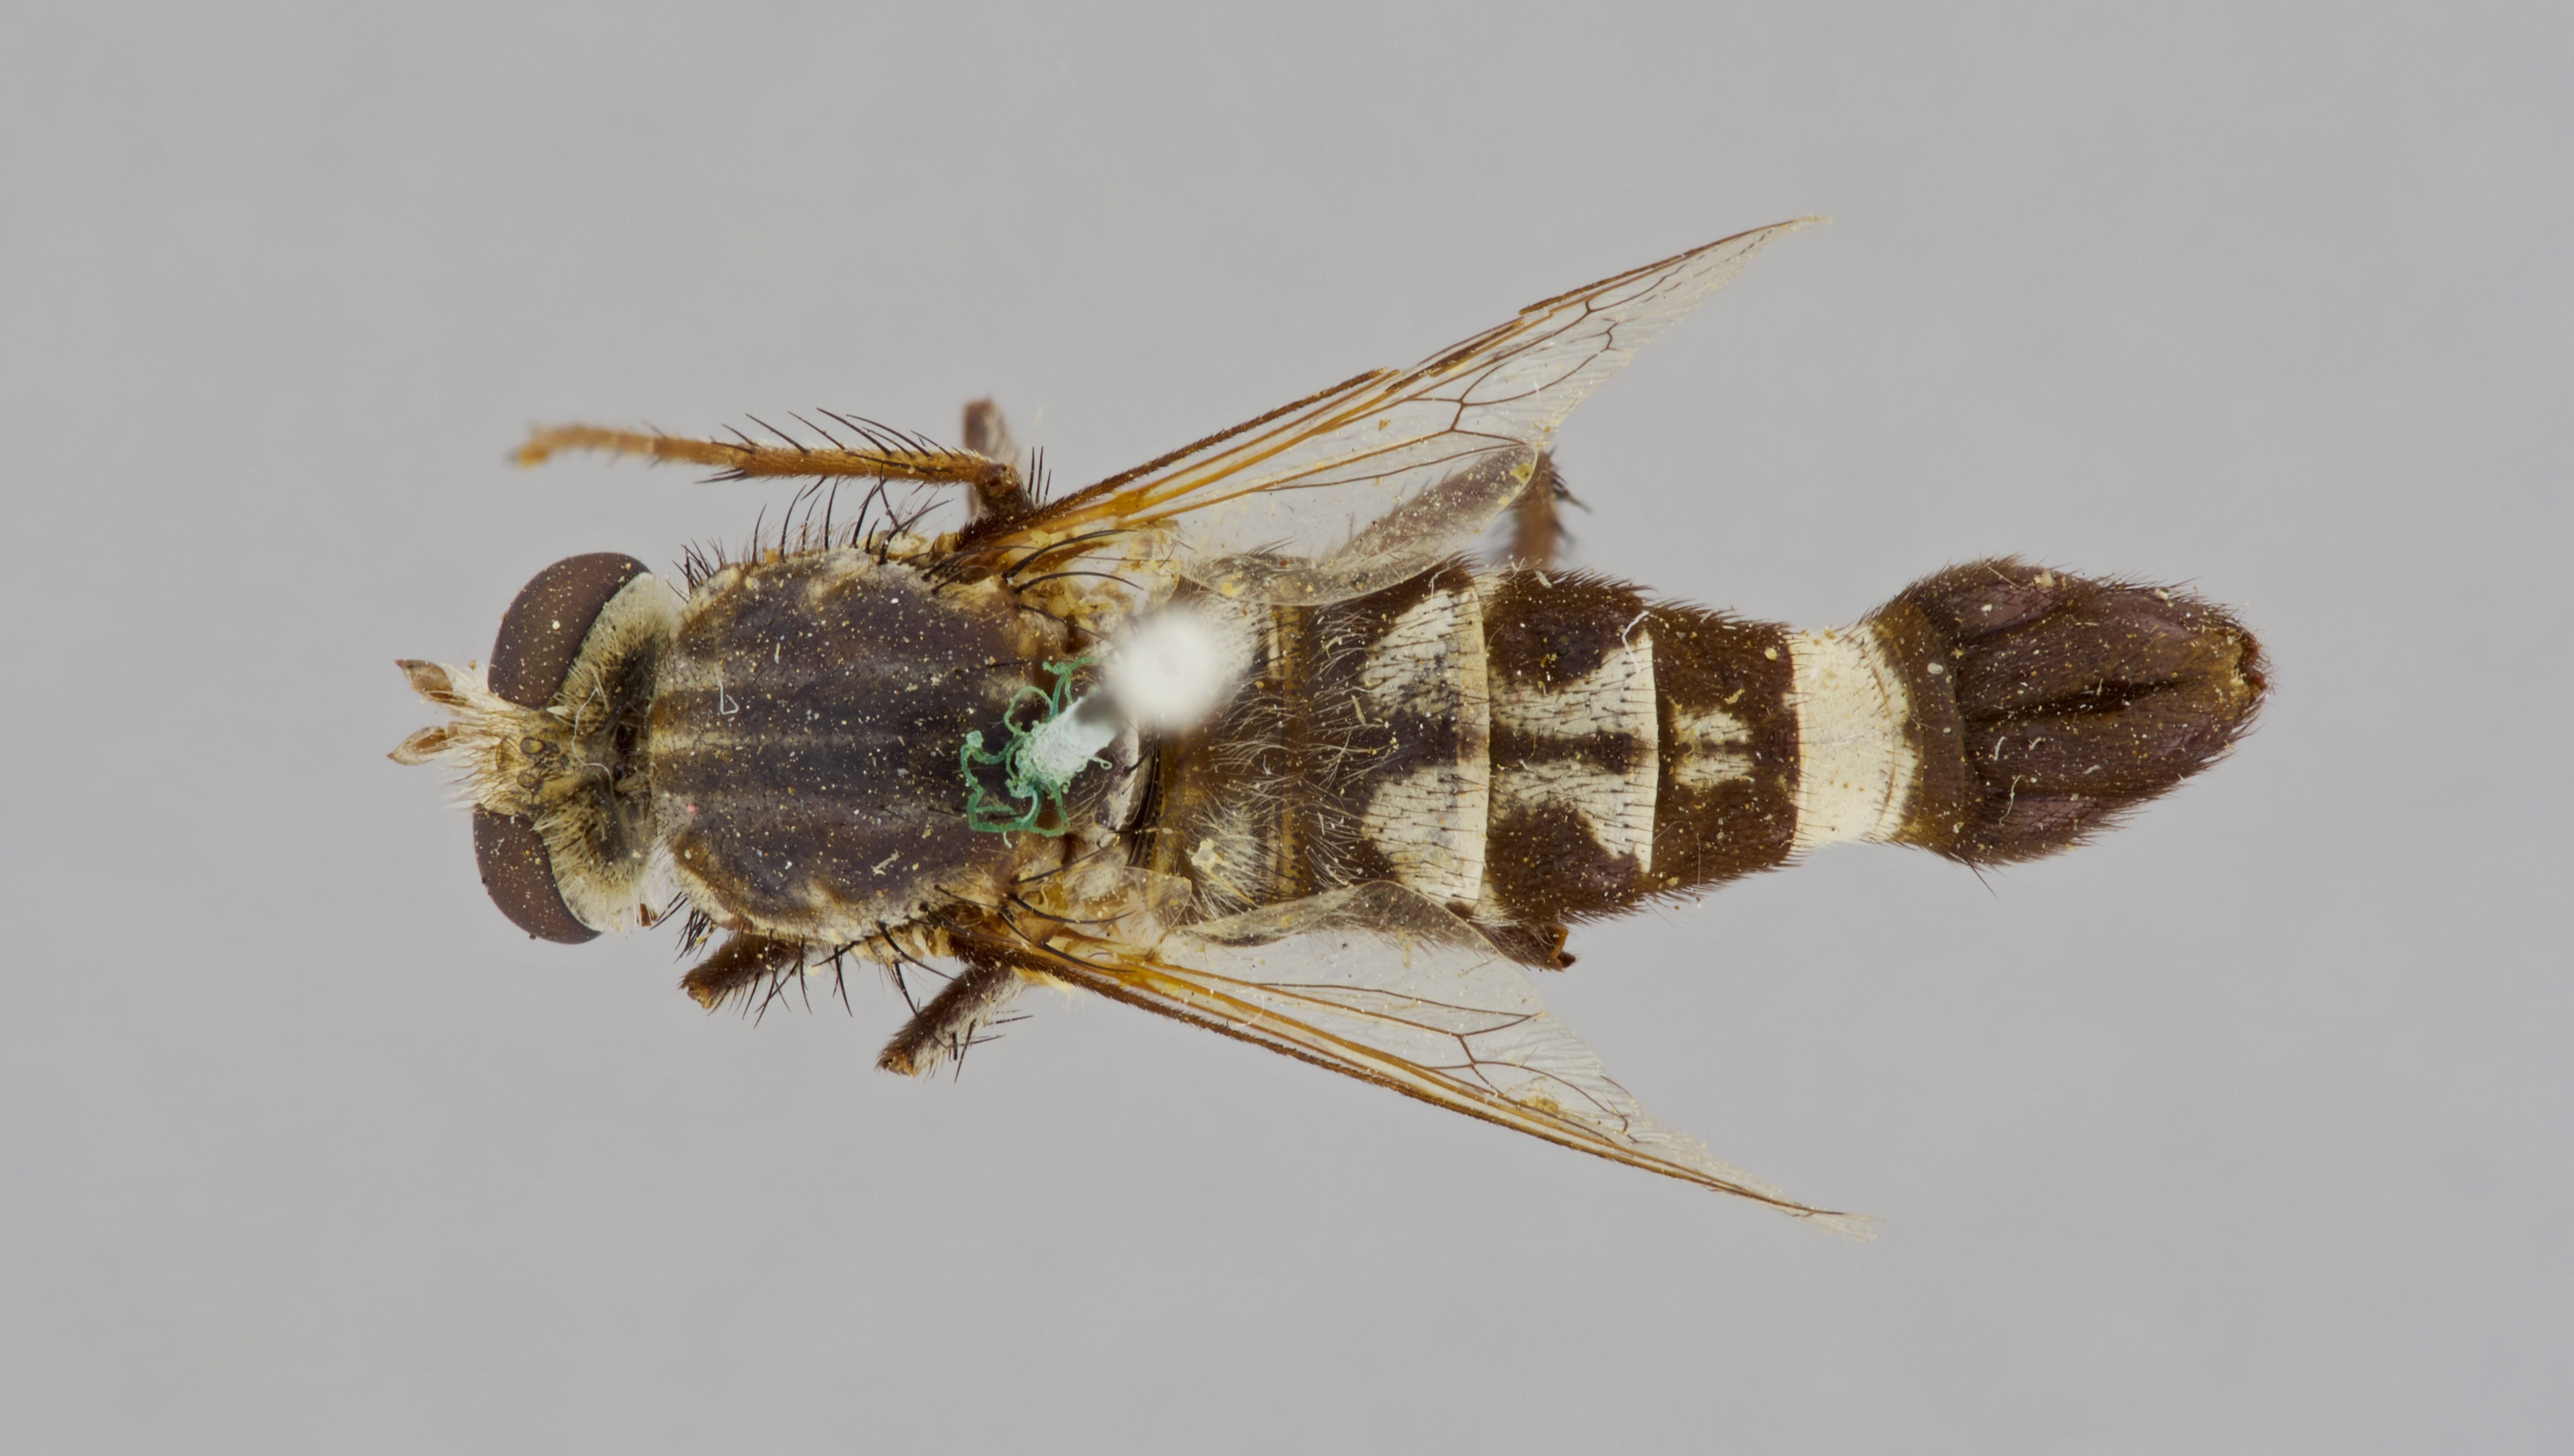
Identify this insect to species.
Apiocera monticola
